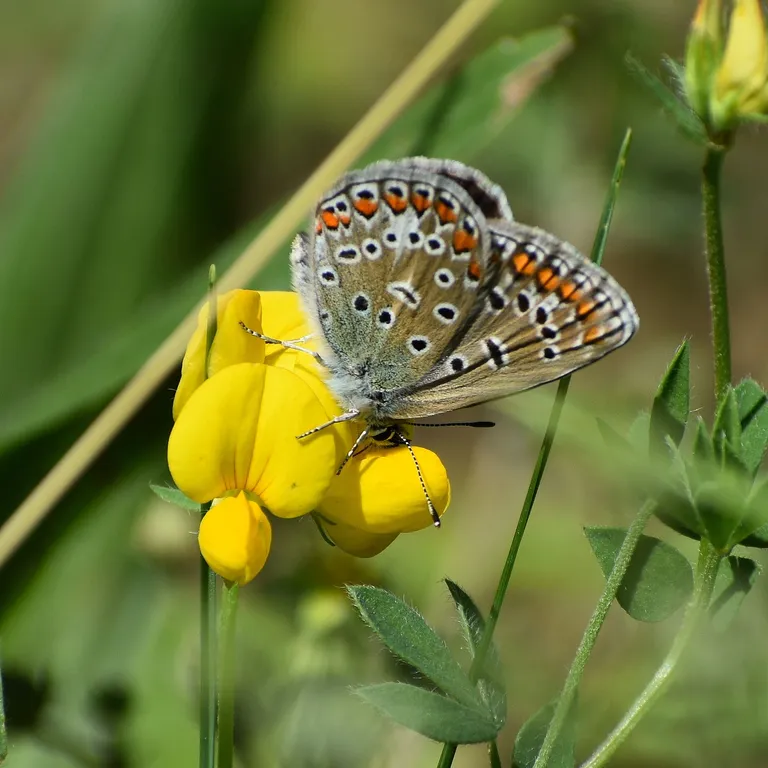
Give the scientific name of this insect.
Polyommatus icarus
